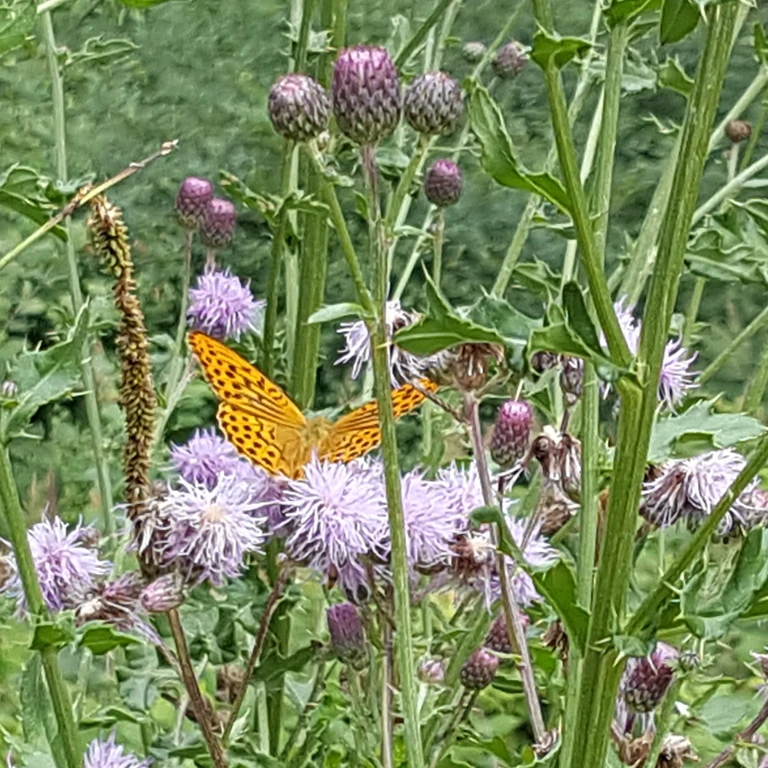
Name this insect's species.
Argynnis paphia
